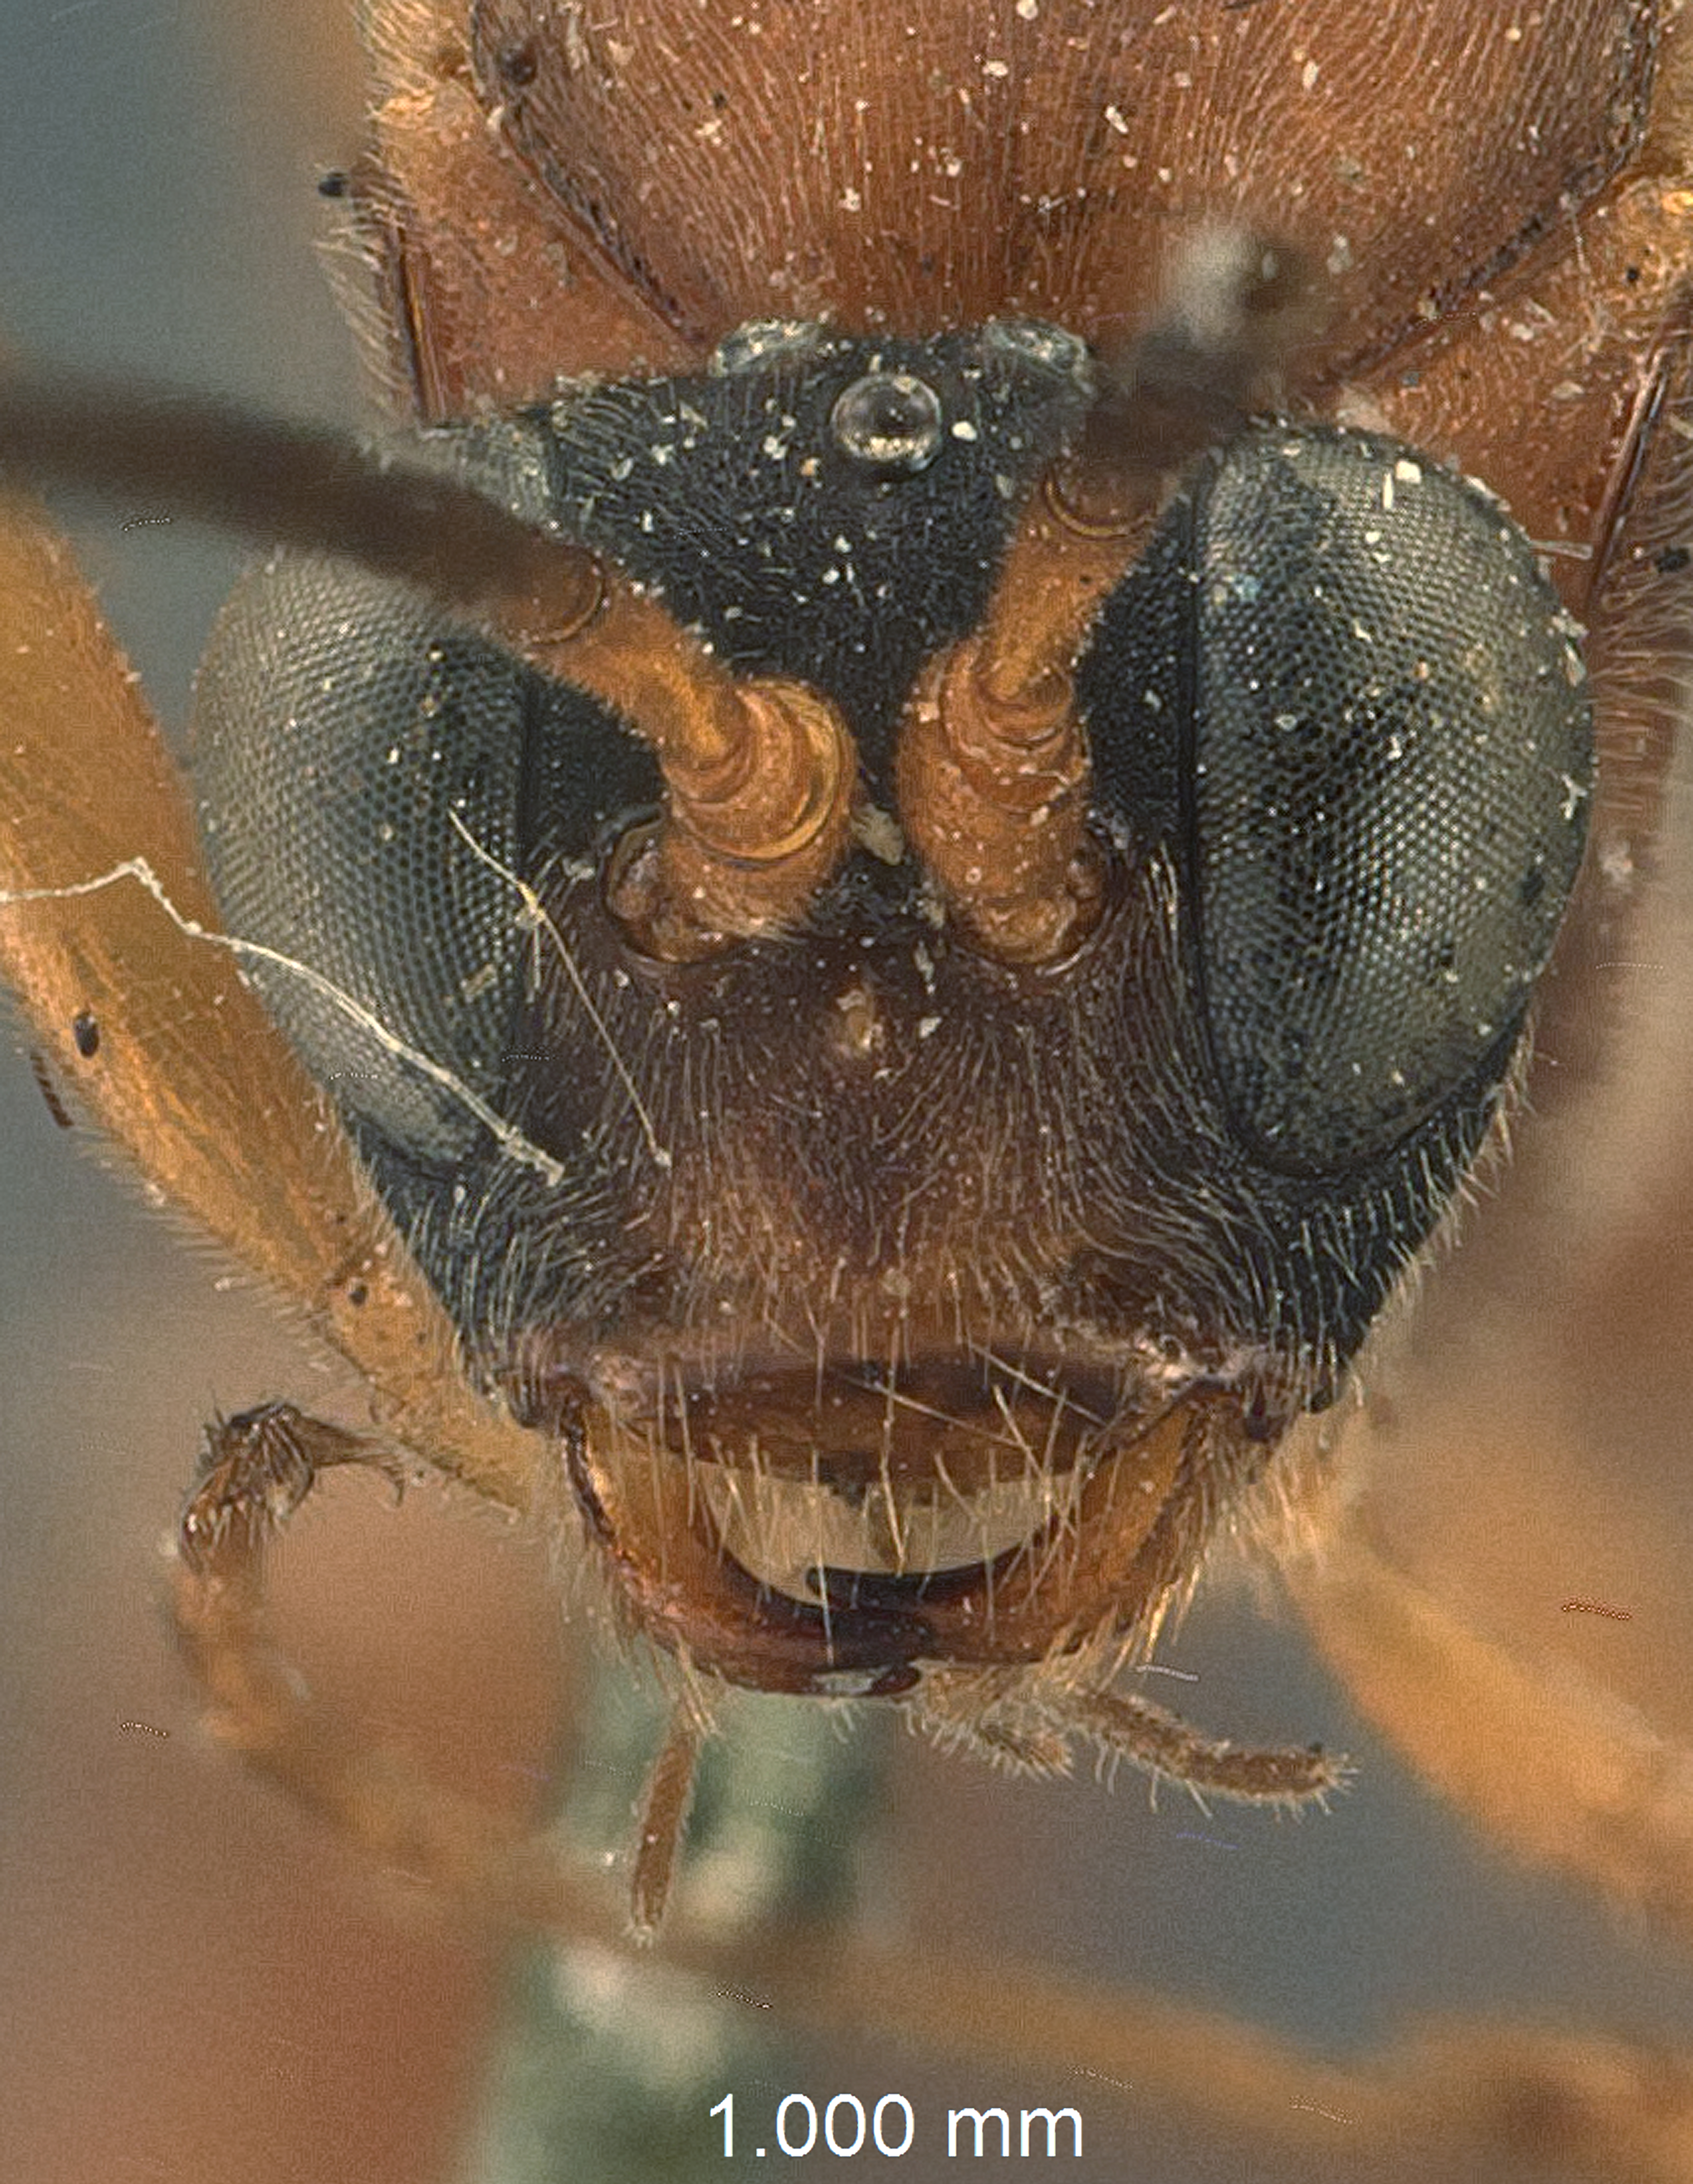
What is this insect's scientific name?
Prosmorus elongatus
